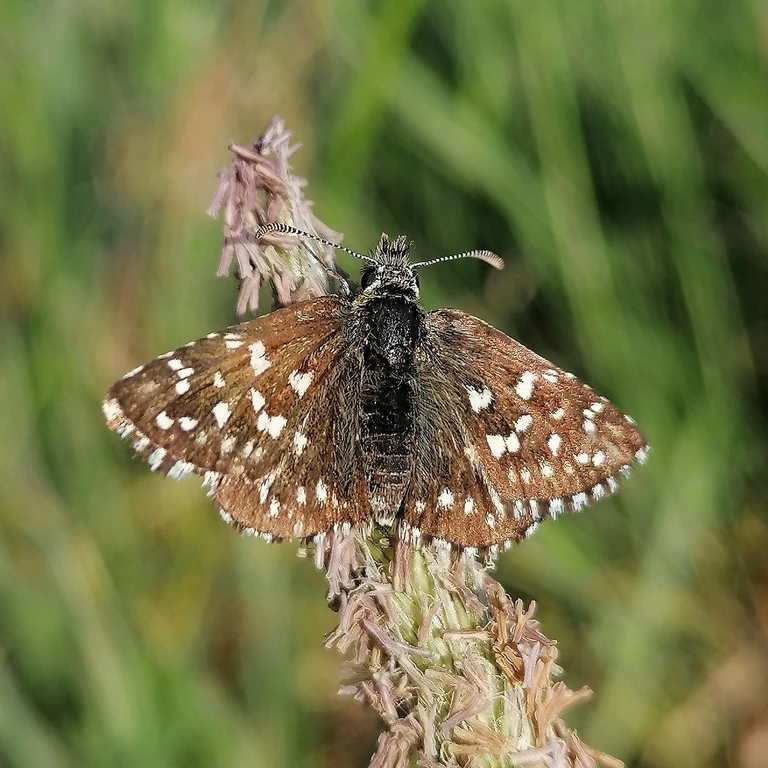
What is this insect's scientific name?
Pyrgus malvae
